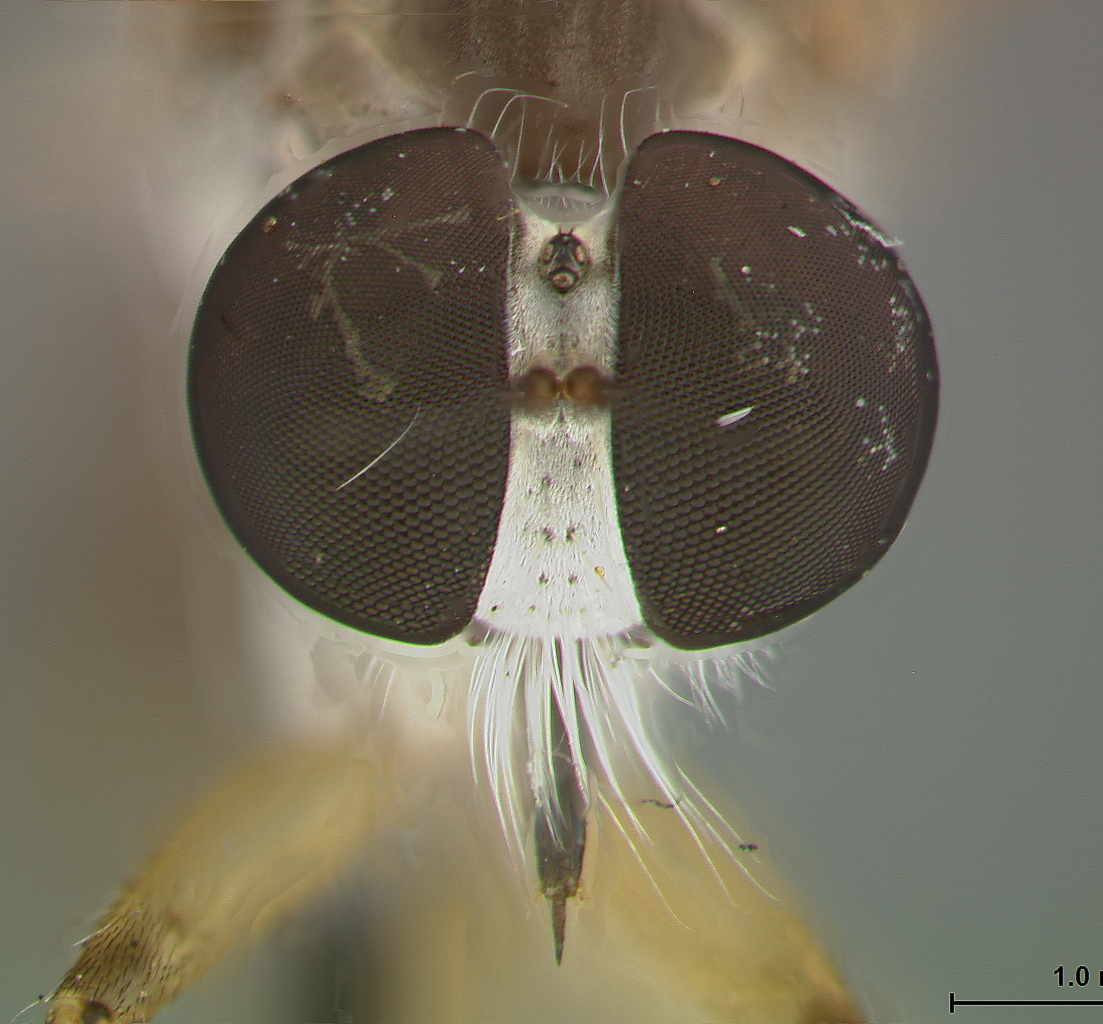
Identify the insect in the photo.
Ommatius gemma
